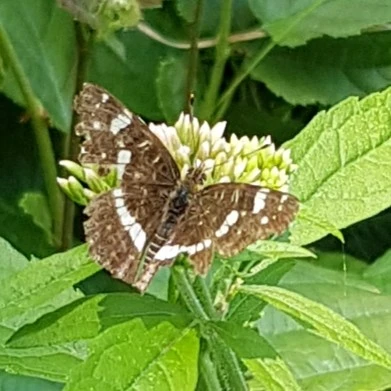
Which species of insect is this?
Araschnia levana
